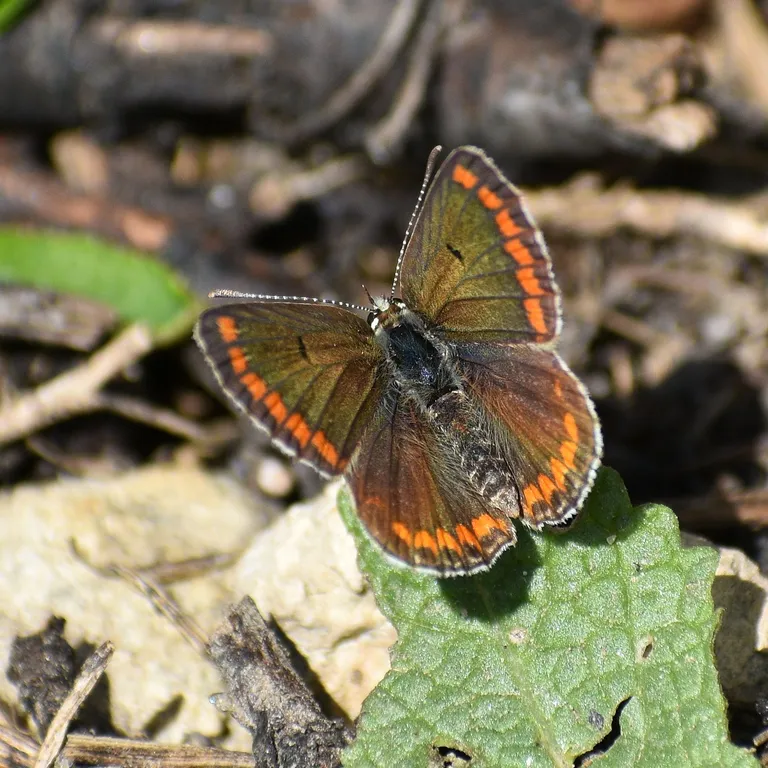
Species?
Aricia agestis/artaxerxes
